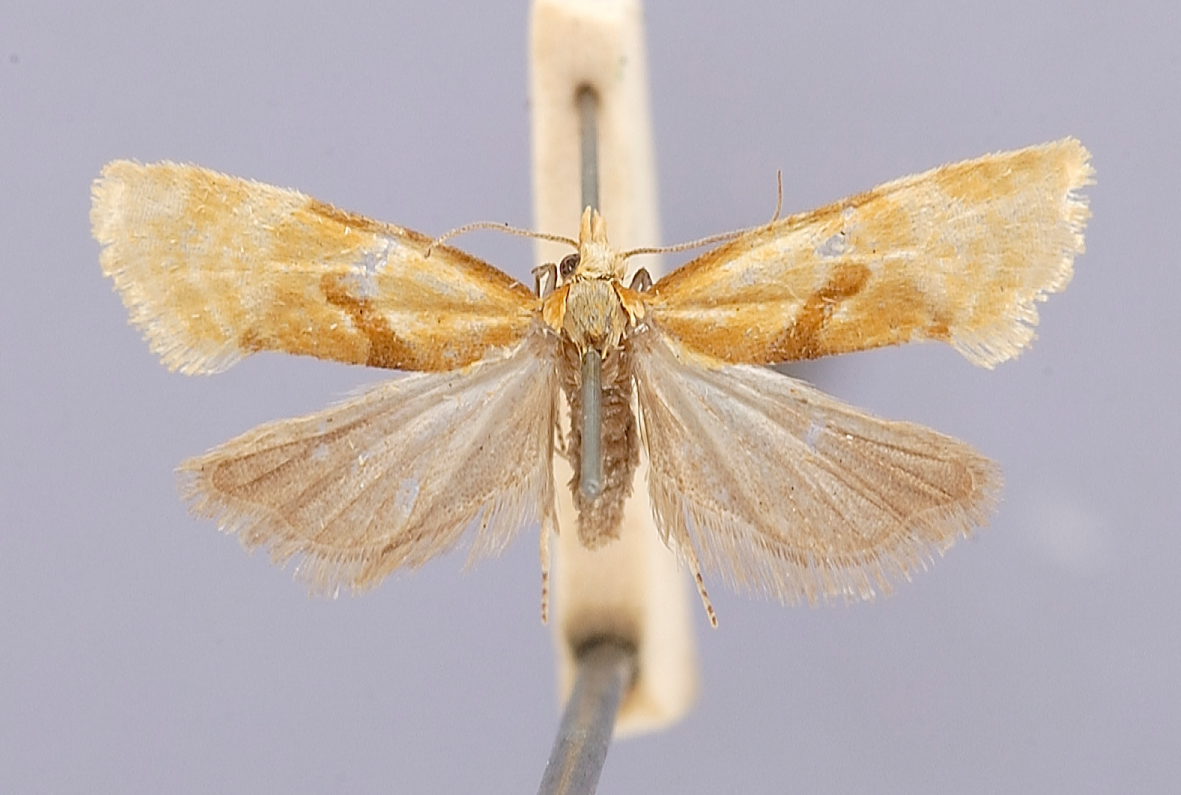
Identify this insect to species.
Aethes cnicana
